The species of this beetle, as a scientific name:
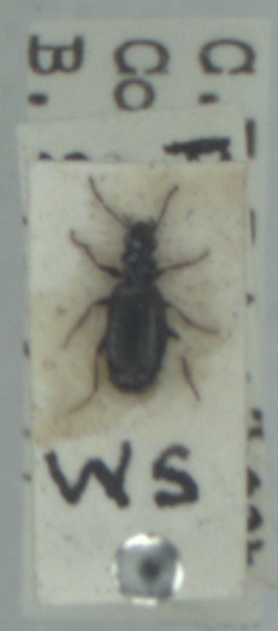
Syntomus truncatellus
